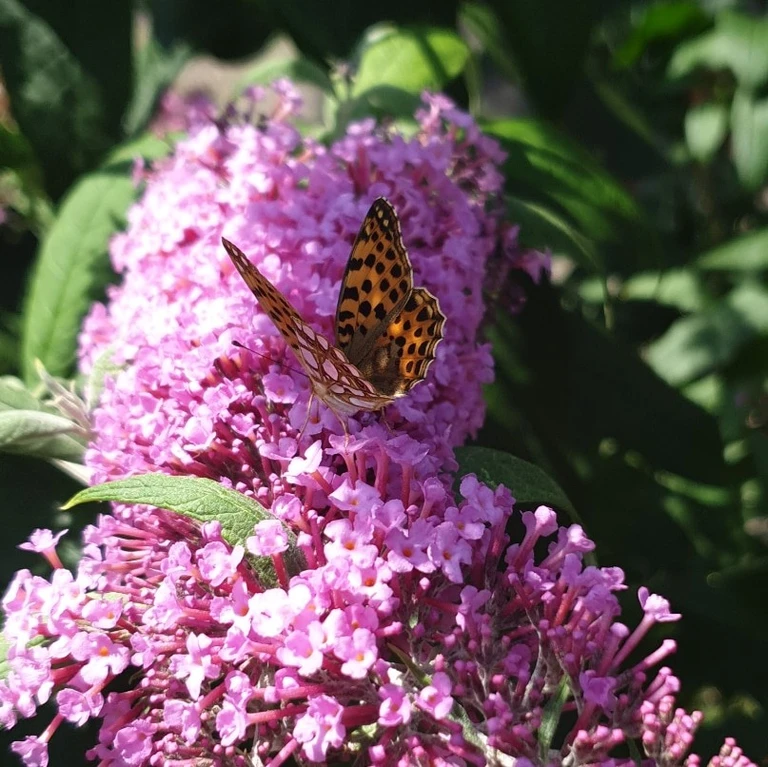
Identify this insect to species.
Issoria lathonia
